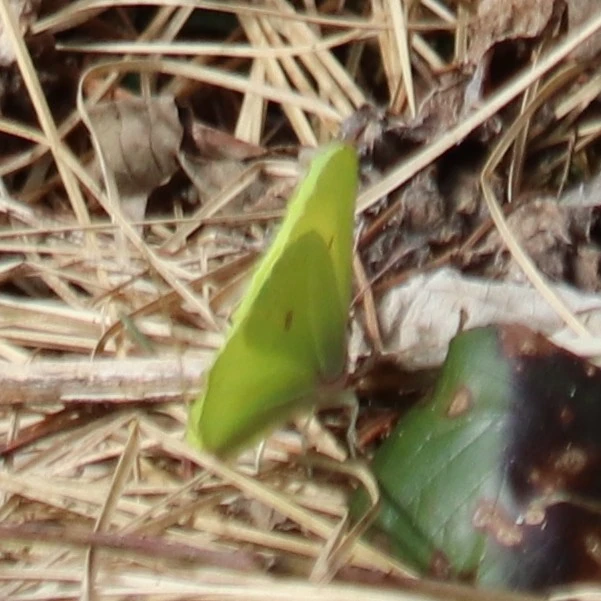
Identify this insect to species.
Gonepteryx rhamni
